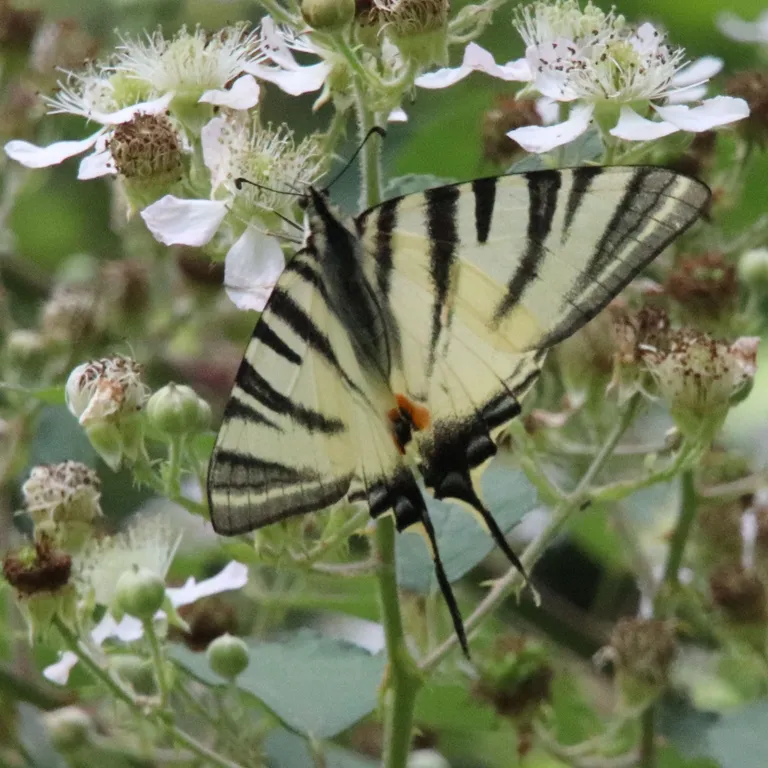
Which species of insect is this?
Iphiclides podalirius
